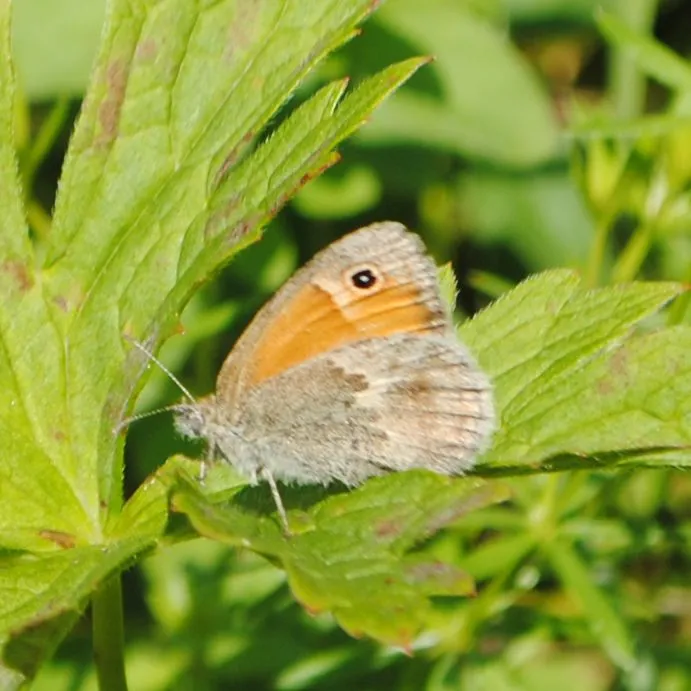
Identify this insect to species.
Coenonympha pamphilus
